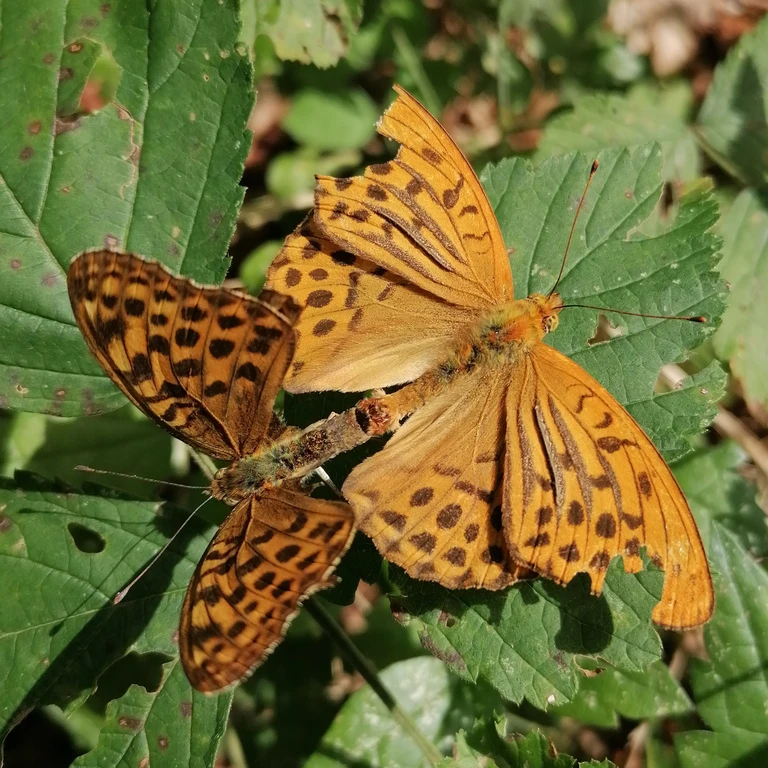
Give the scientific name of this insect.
Argynnis paphia
